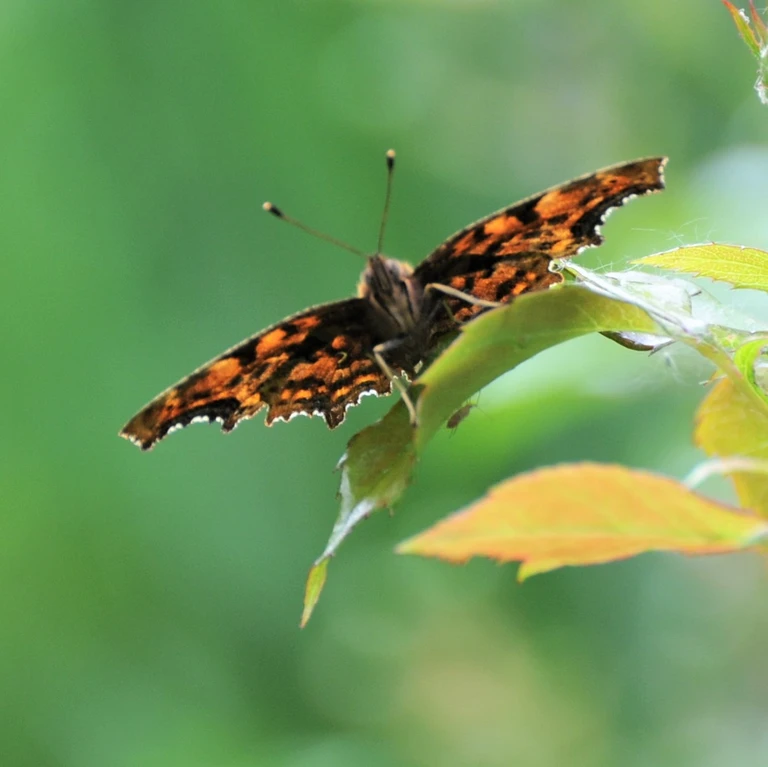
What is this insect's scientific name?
Polygonia c-album
